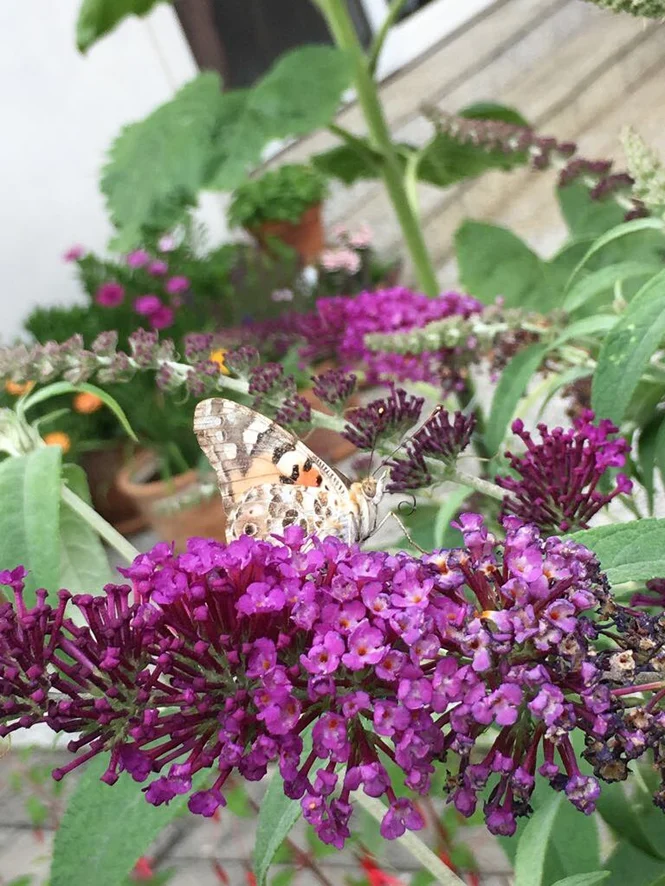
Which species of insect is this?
Vanessa cardui
